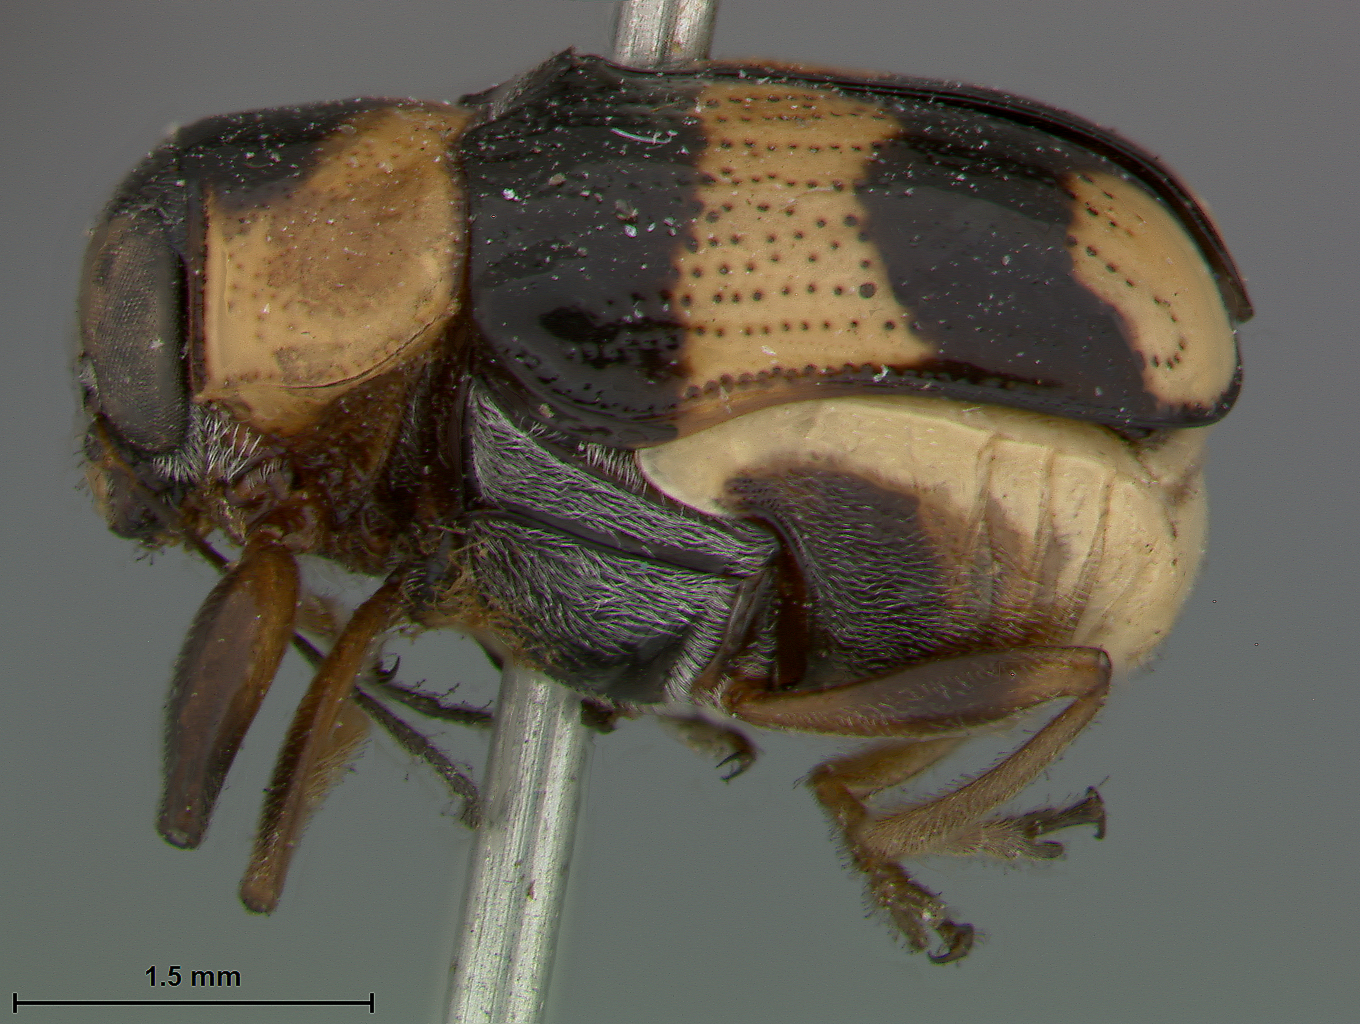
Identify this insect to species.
Metallactus bifasciatus
